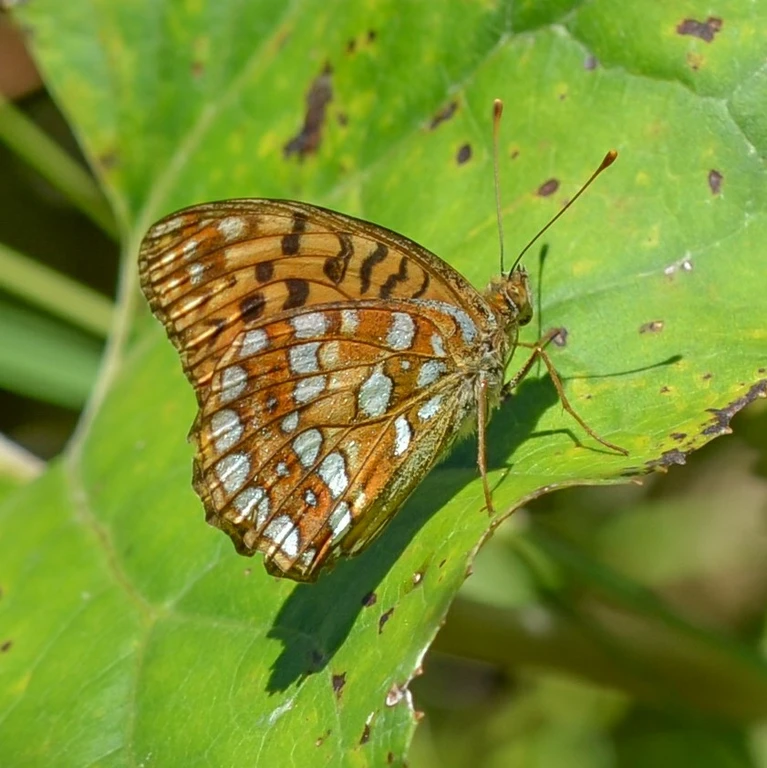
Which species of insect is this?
Fabriciana adippe
